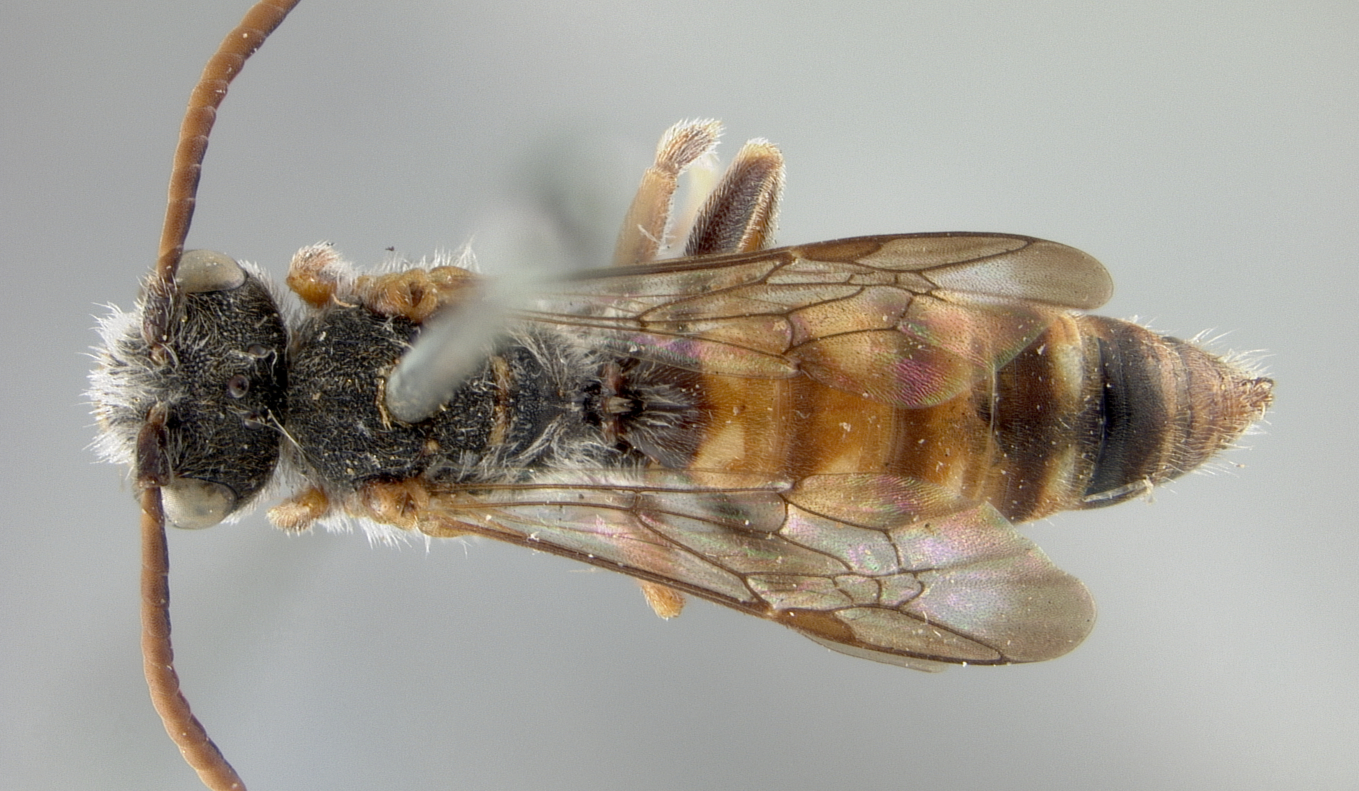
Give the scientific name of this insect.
Nomada erythrospila
